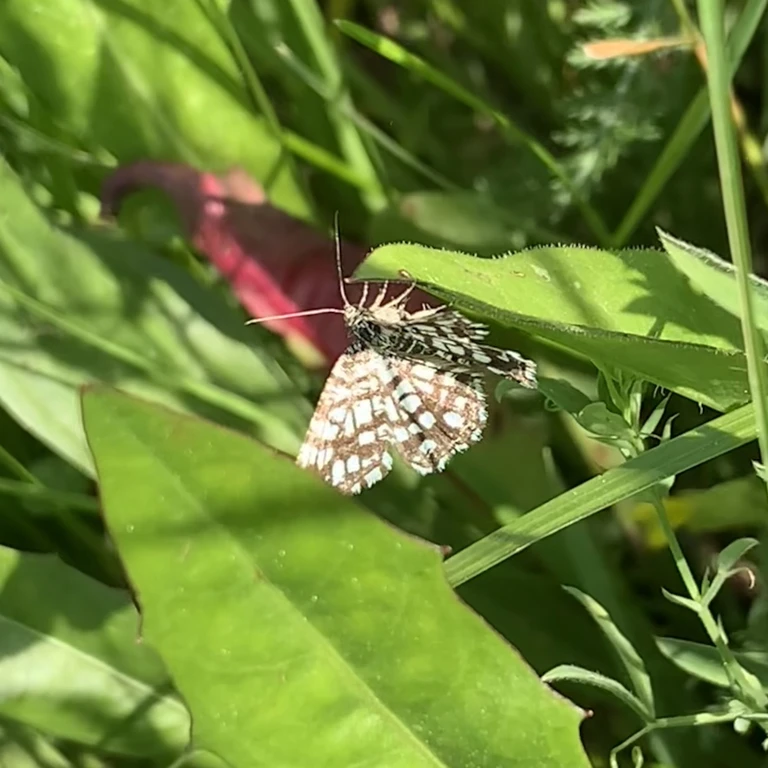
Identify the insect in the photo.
Chiasmia clathrata
